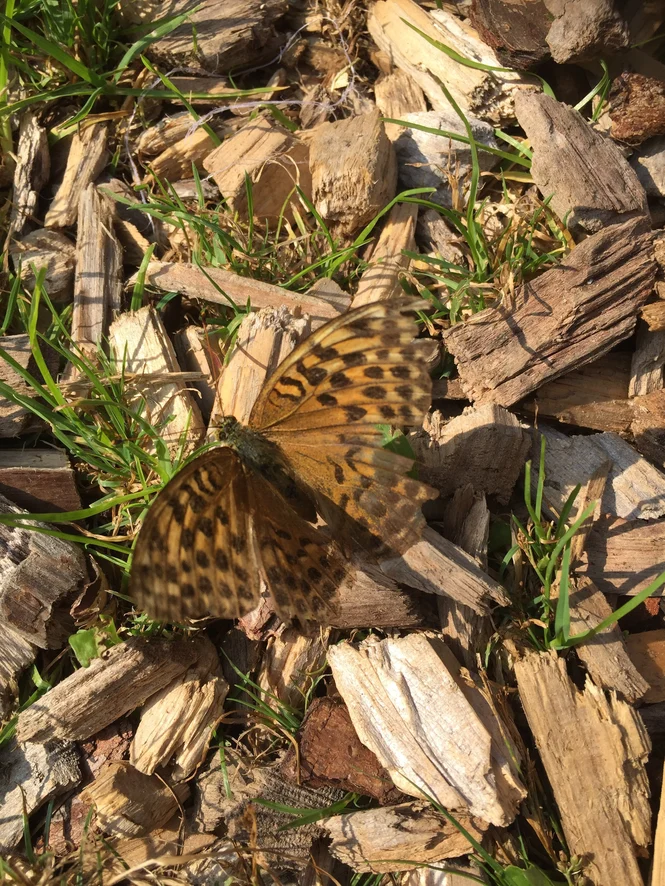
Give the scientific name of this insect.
Argynnis paphia
